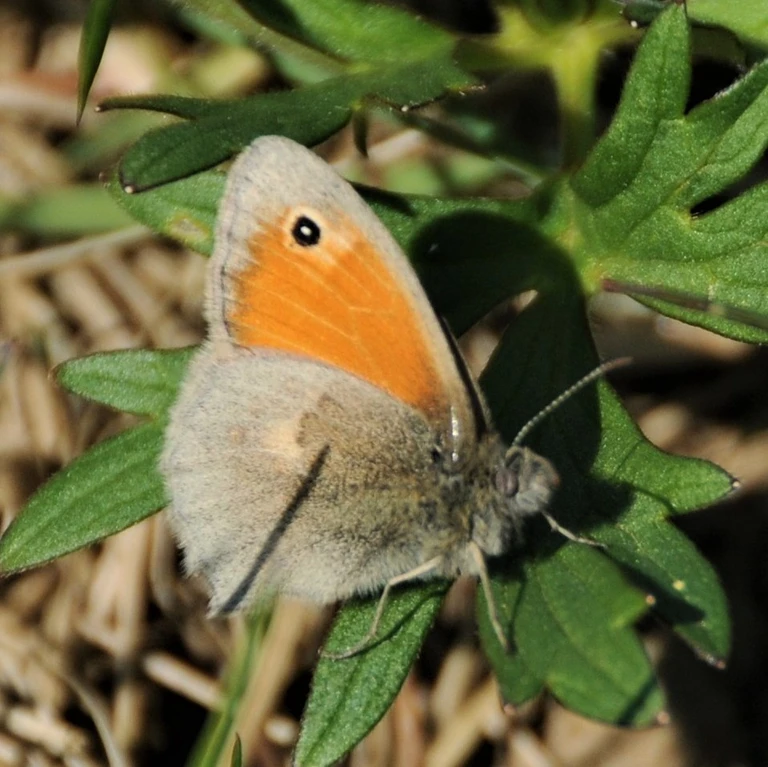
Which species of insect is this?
Coenonympha pamphilus
